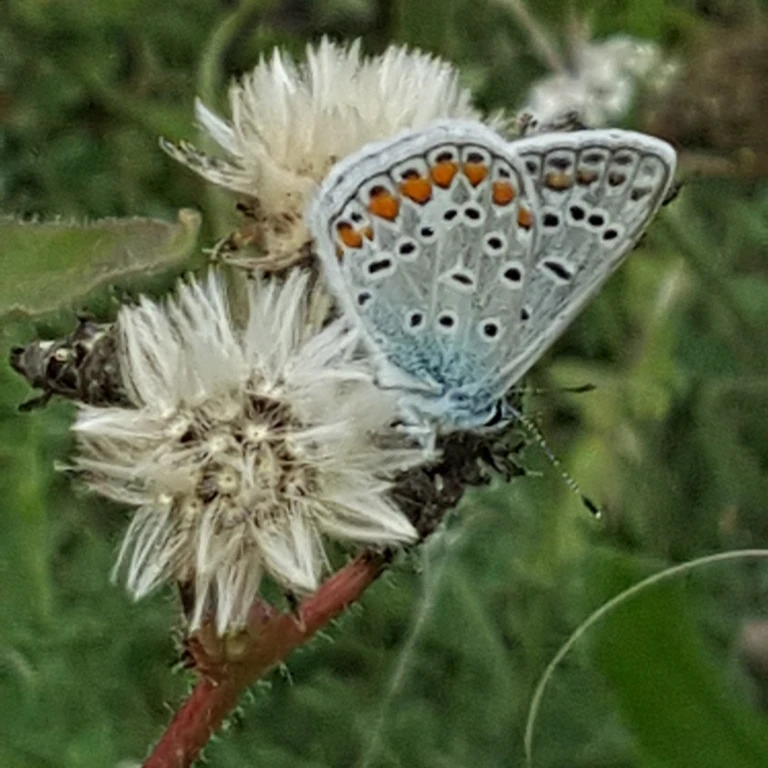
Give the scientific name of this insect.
Polyommatus icarus
